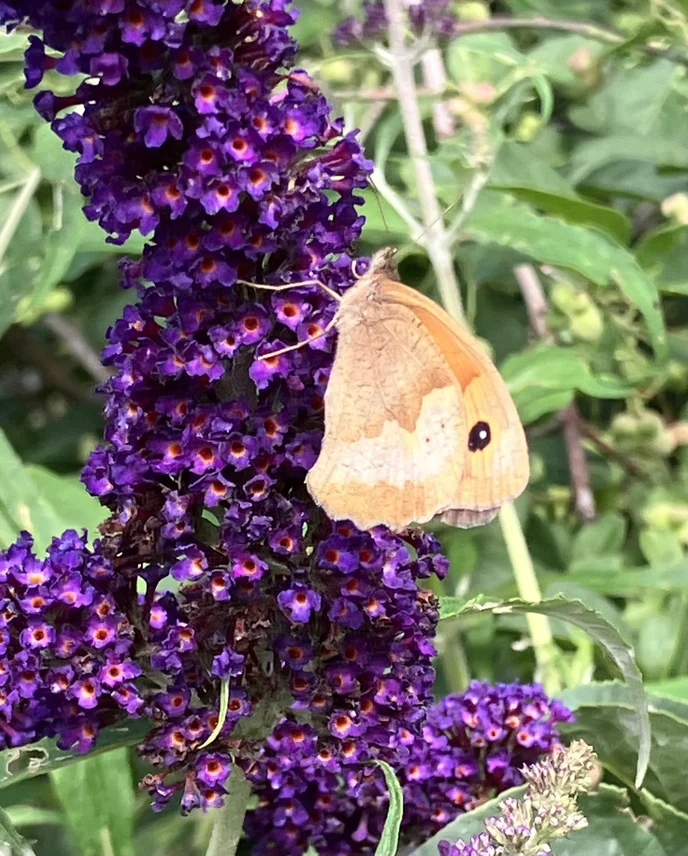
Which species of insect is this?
Maniola jurtina
